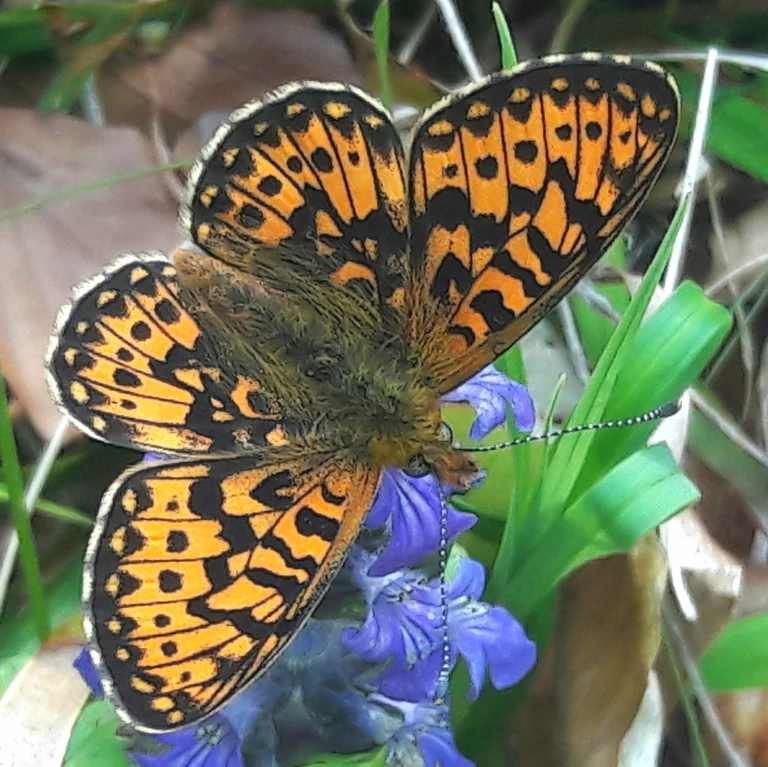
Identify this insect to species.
Boloria euphrosyne (also Clossiana euphrosyne)
